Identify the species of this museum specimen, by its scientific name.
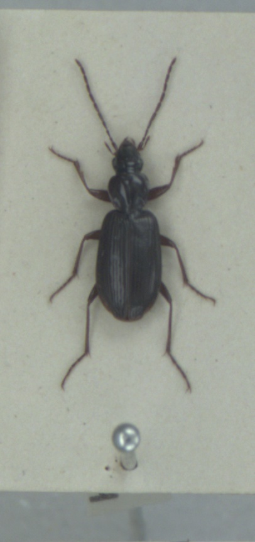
Platynus livens
